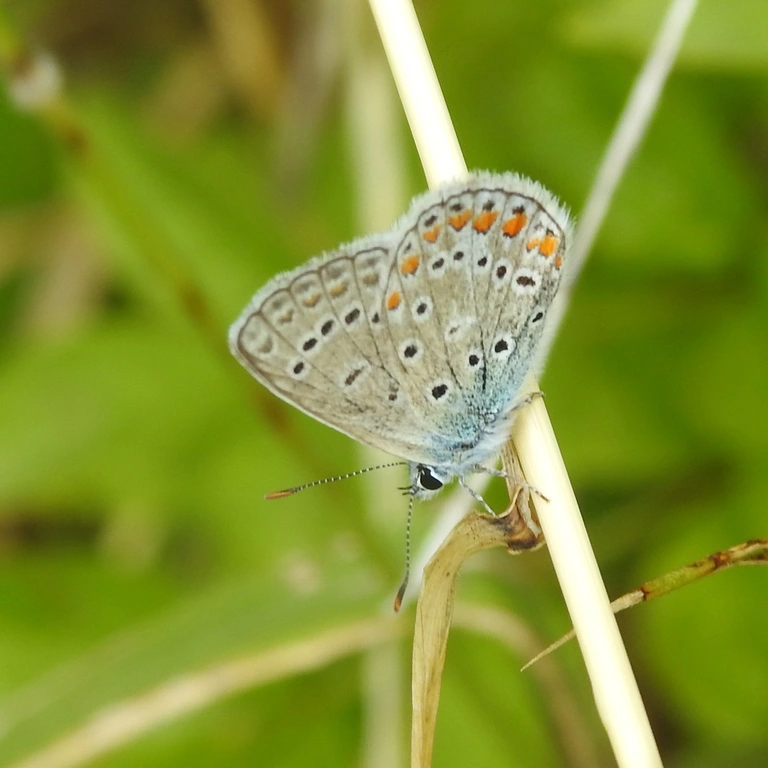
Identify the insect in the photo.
Polyommatus icarus
